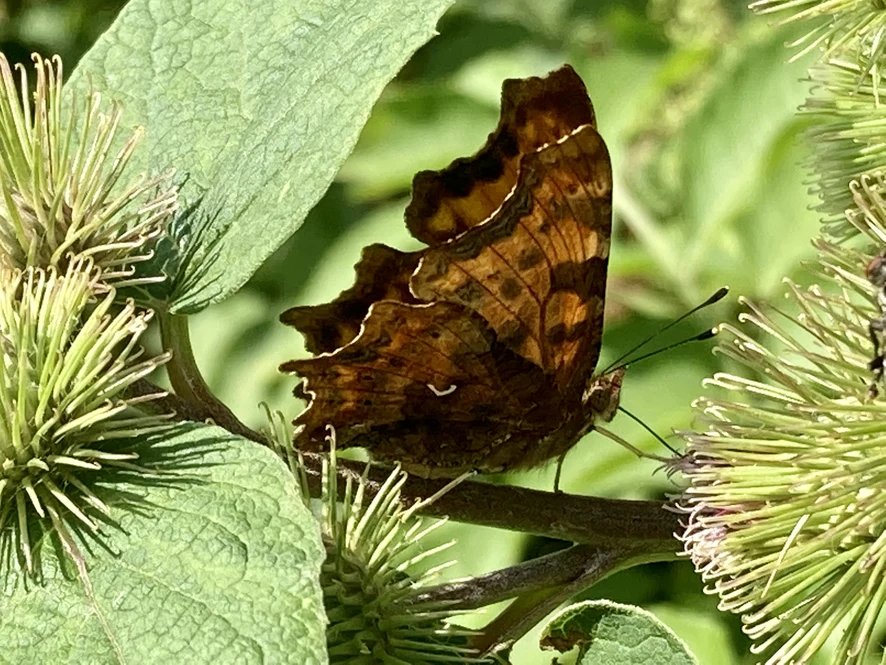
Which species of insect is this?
Polygonia c-album
